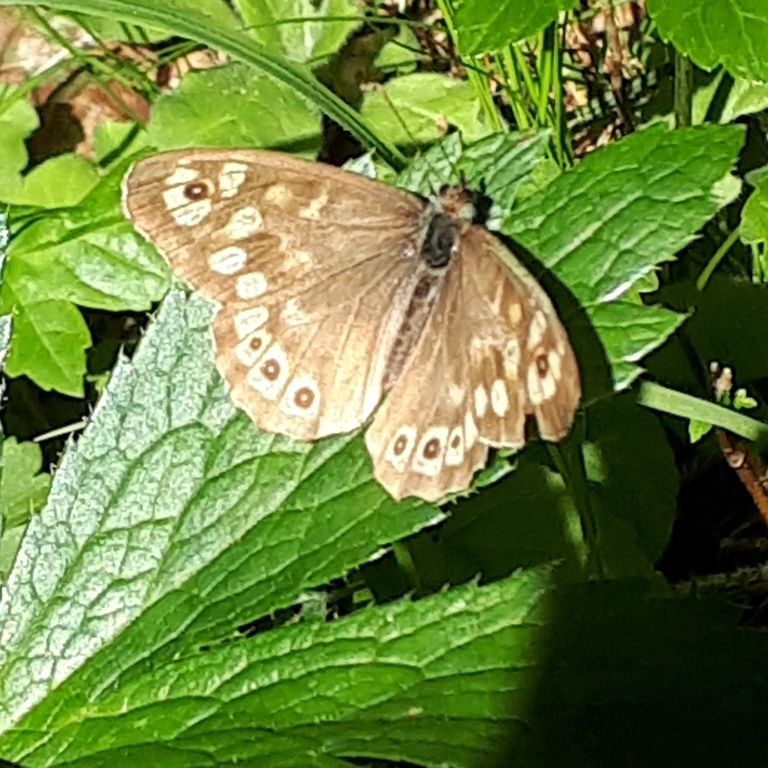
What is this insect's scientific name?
Pararge aegeria
